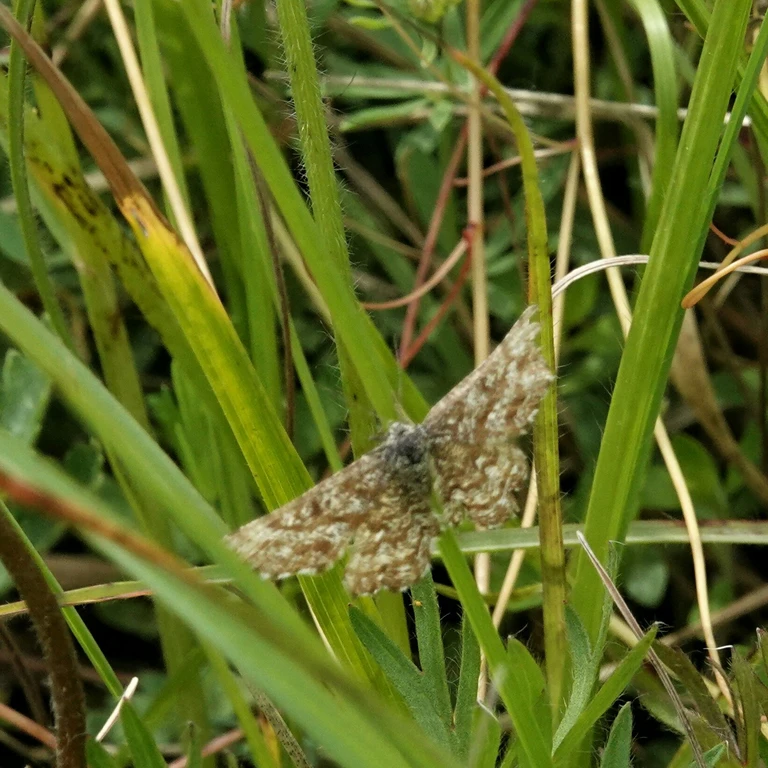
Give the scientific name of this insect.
Ematurga atomaria
